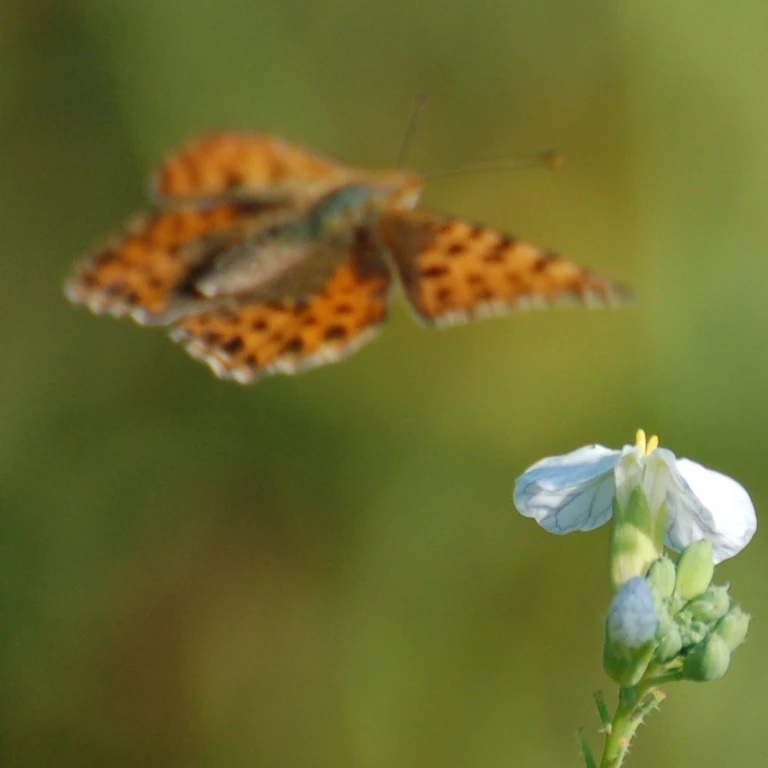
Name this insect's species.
Issoria lathonia
